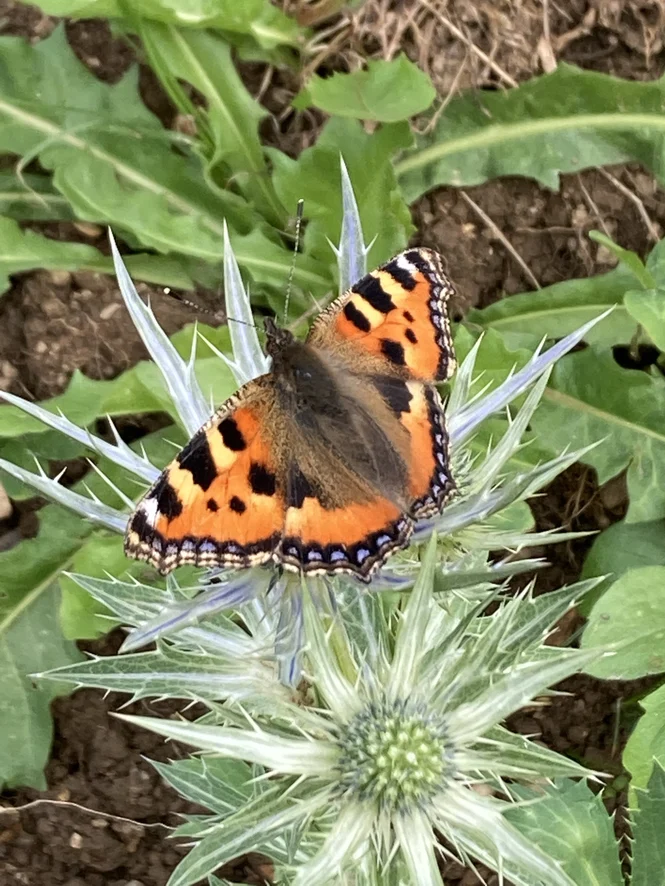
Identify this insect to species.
Aglais urticae
